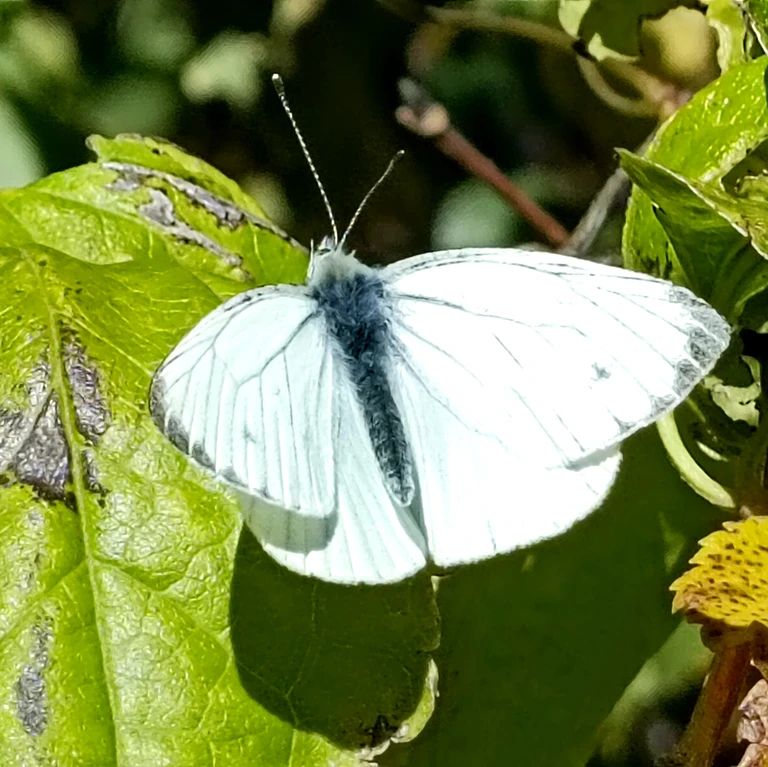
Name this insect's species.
Pieris napi
